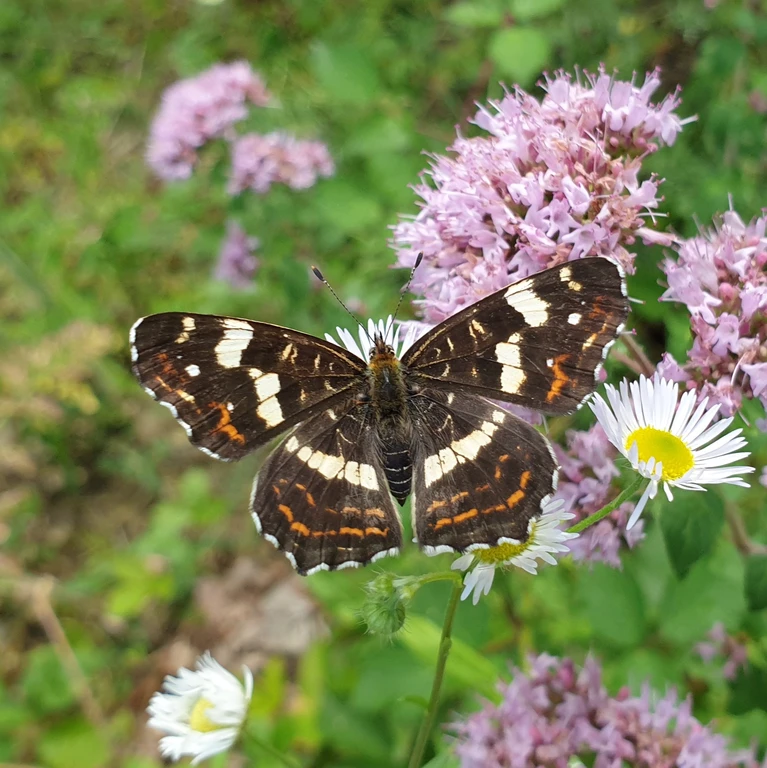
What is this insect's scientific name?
Araschnia levana
